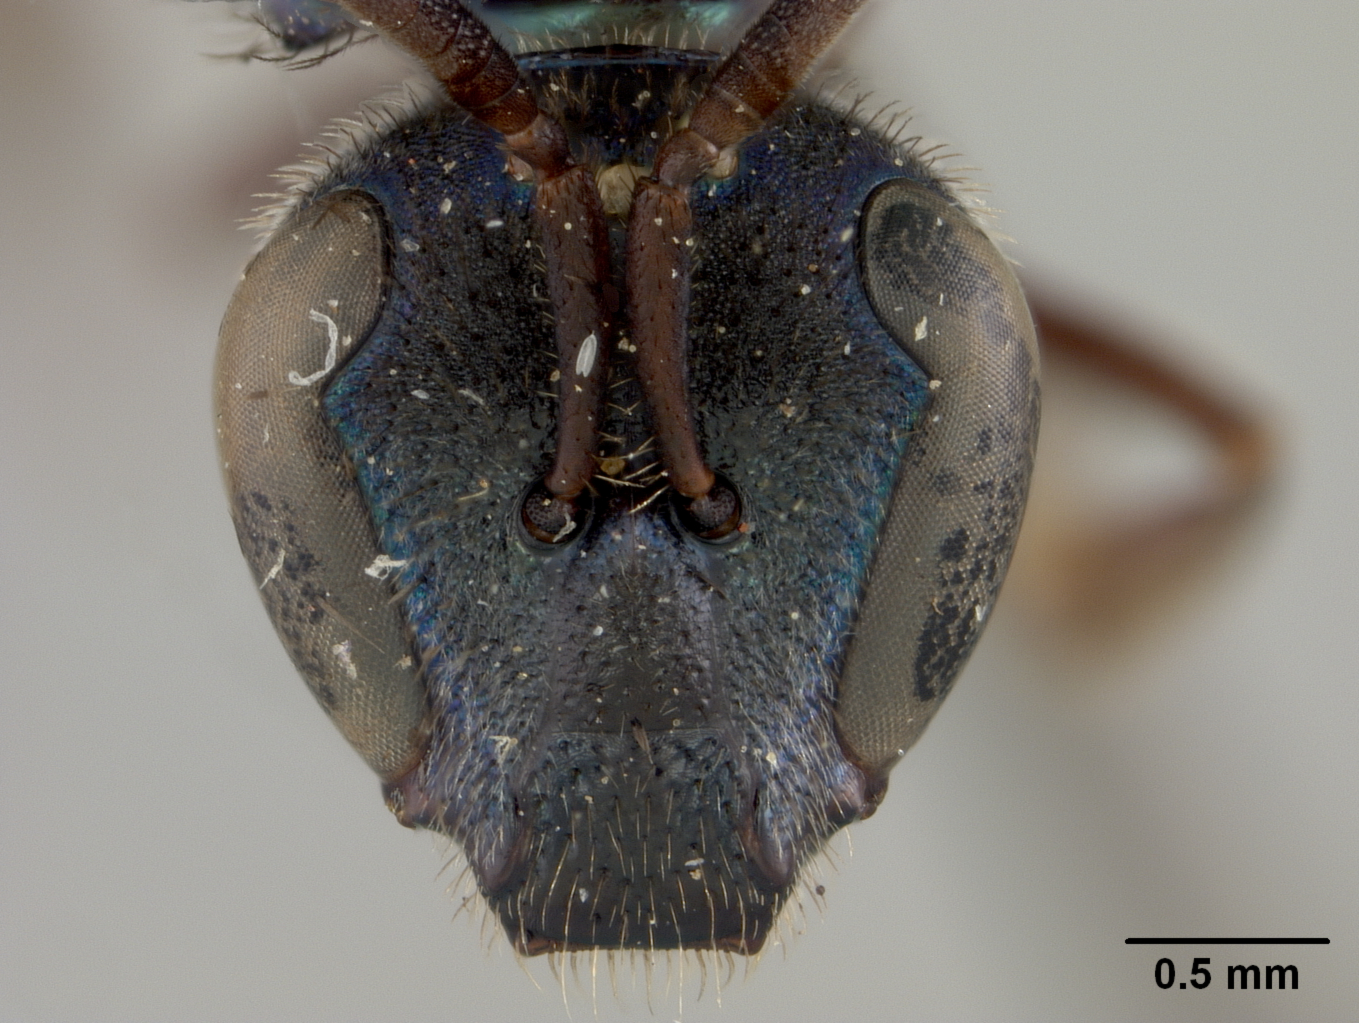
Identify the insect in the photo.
Augochlora quiriguensis
